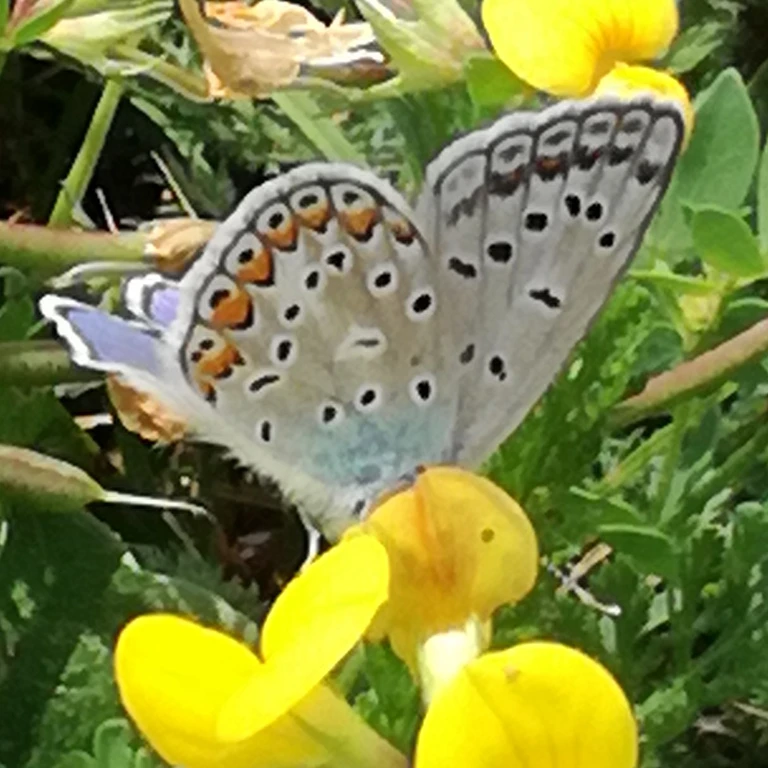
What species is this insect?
Polyommatus icarus
